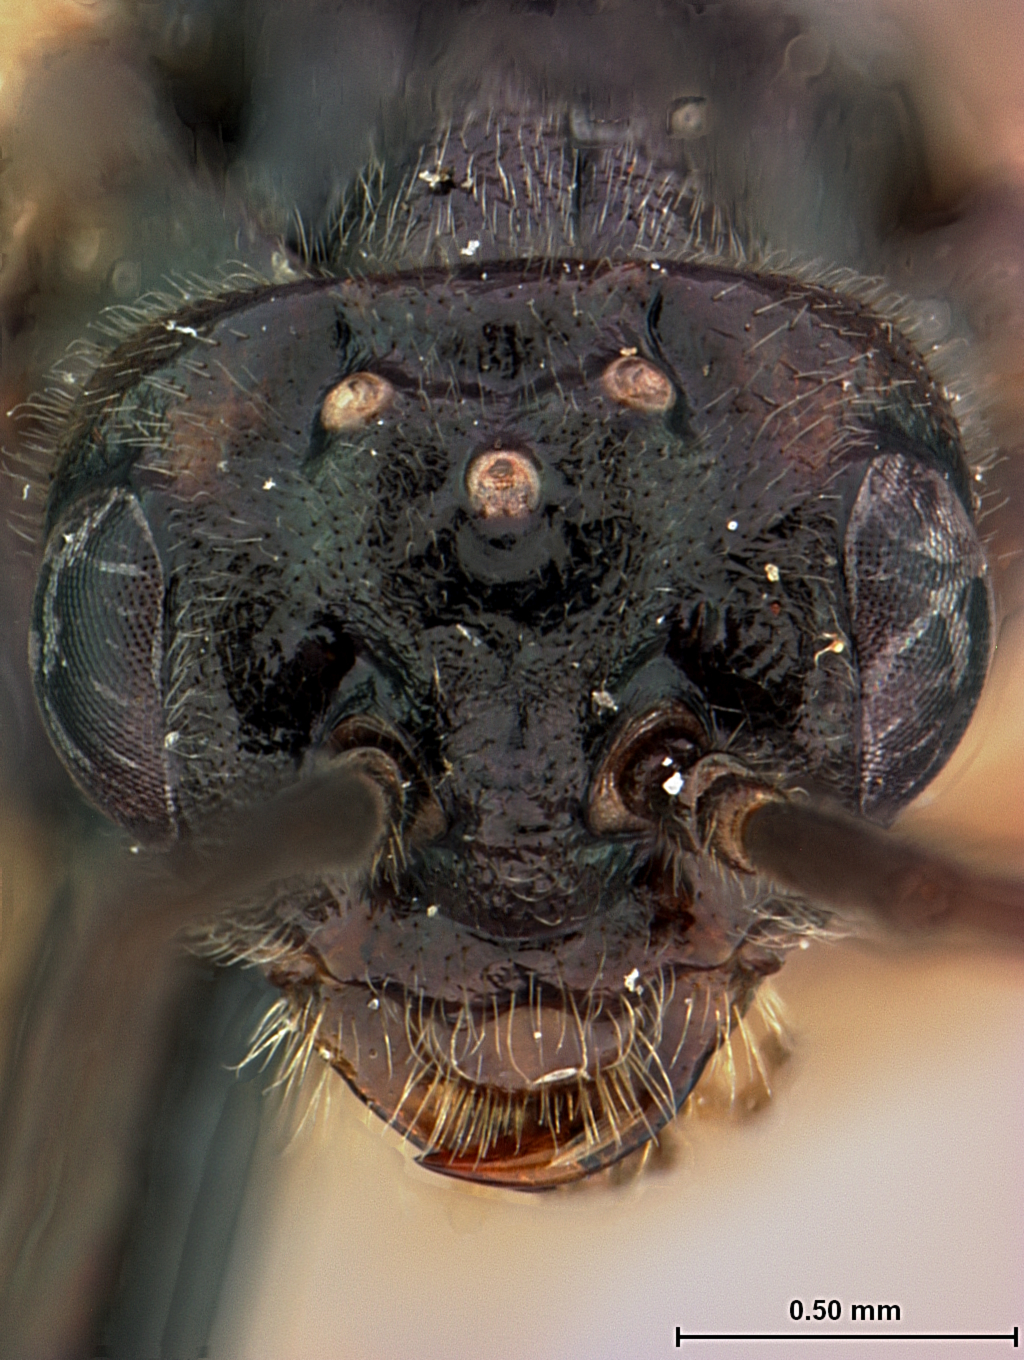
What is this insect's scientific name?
Pteronidea melanostoma
